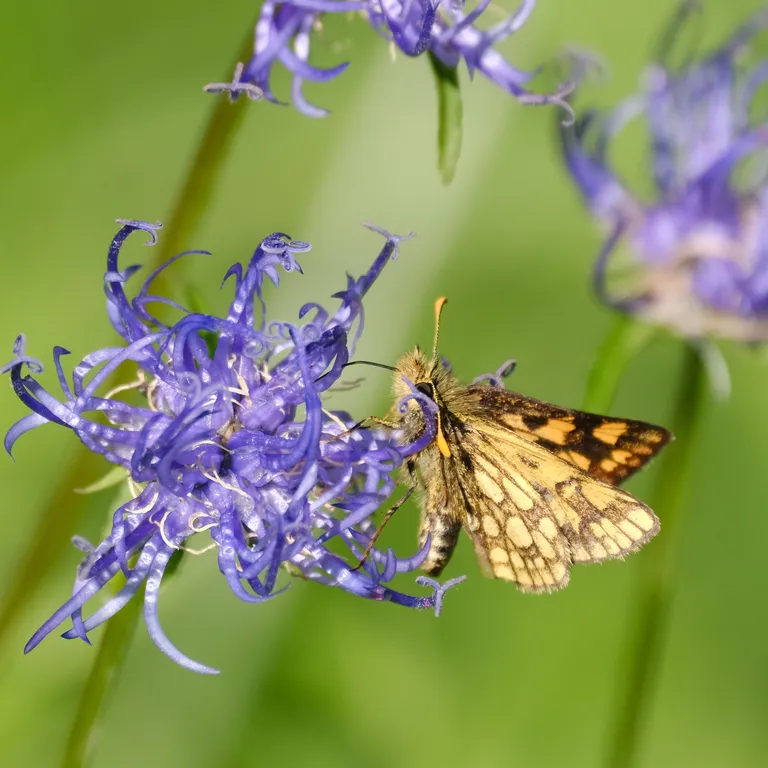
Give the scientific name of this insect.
Carterocephalus palaemon
